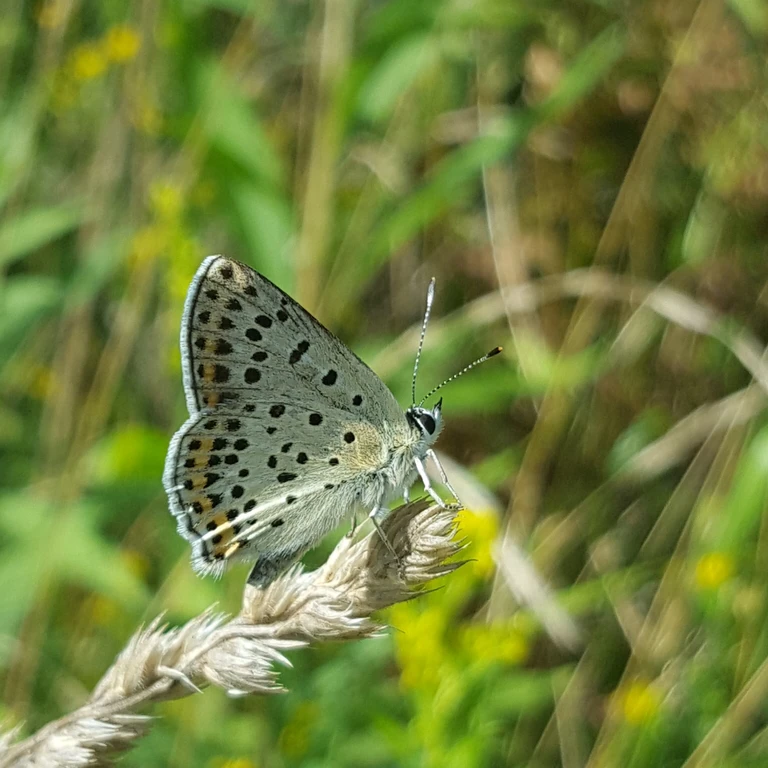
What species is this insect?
Lycaena tityrus (also Loweia tityrus)
